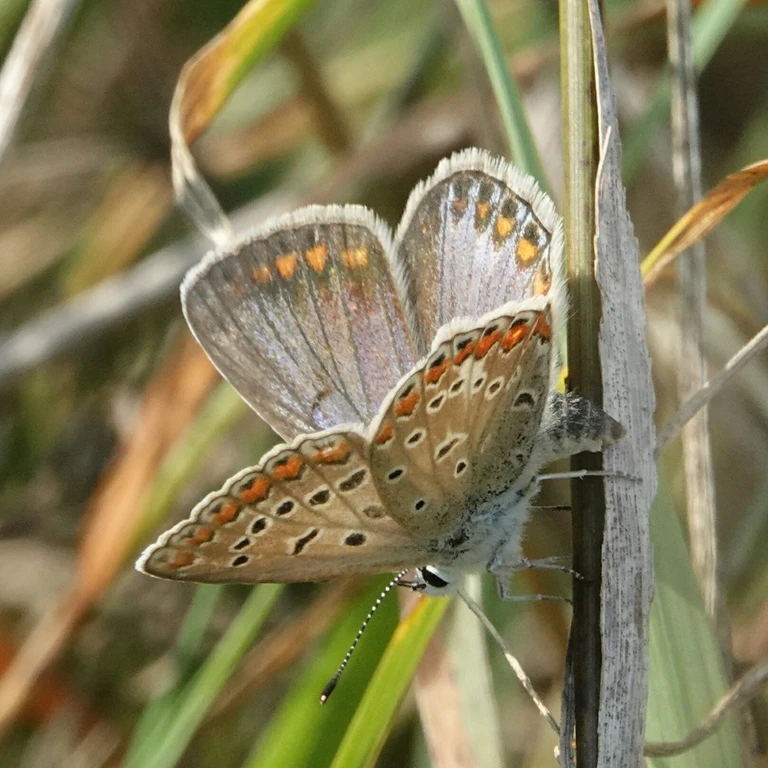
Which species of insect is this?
Polyommatus icarus
